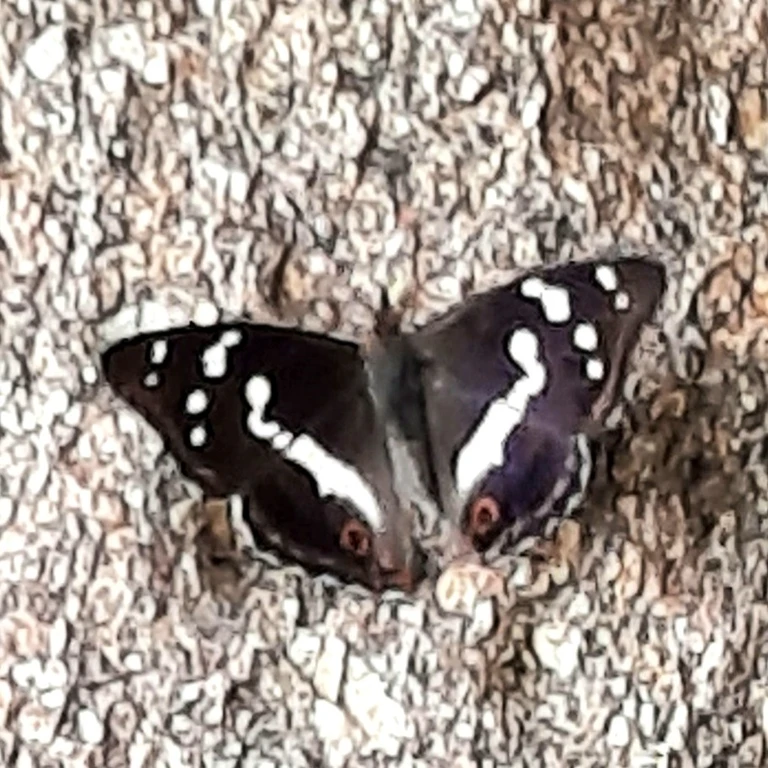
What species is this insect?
Apatura iris
